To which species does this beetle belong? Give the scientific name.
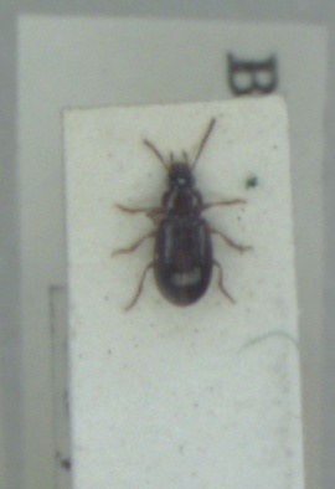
Bradycellus ruficollis
